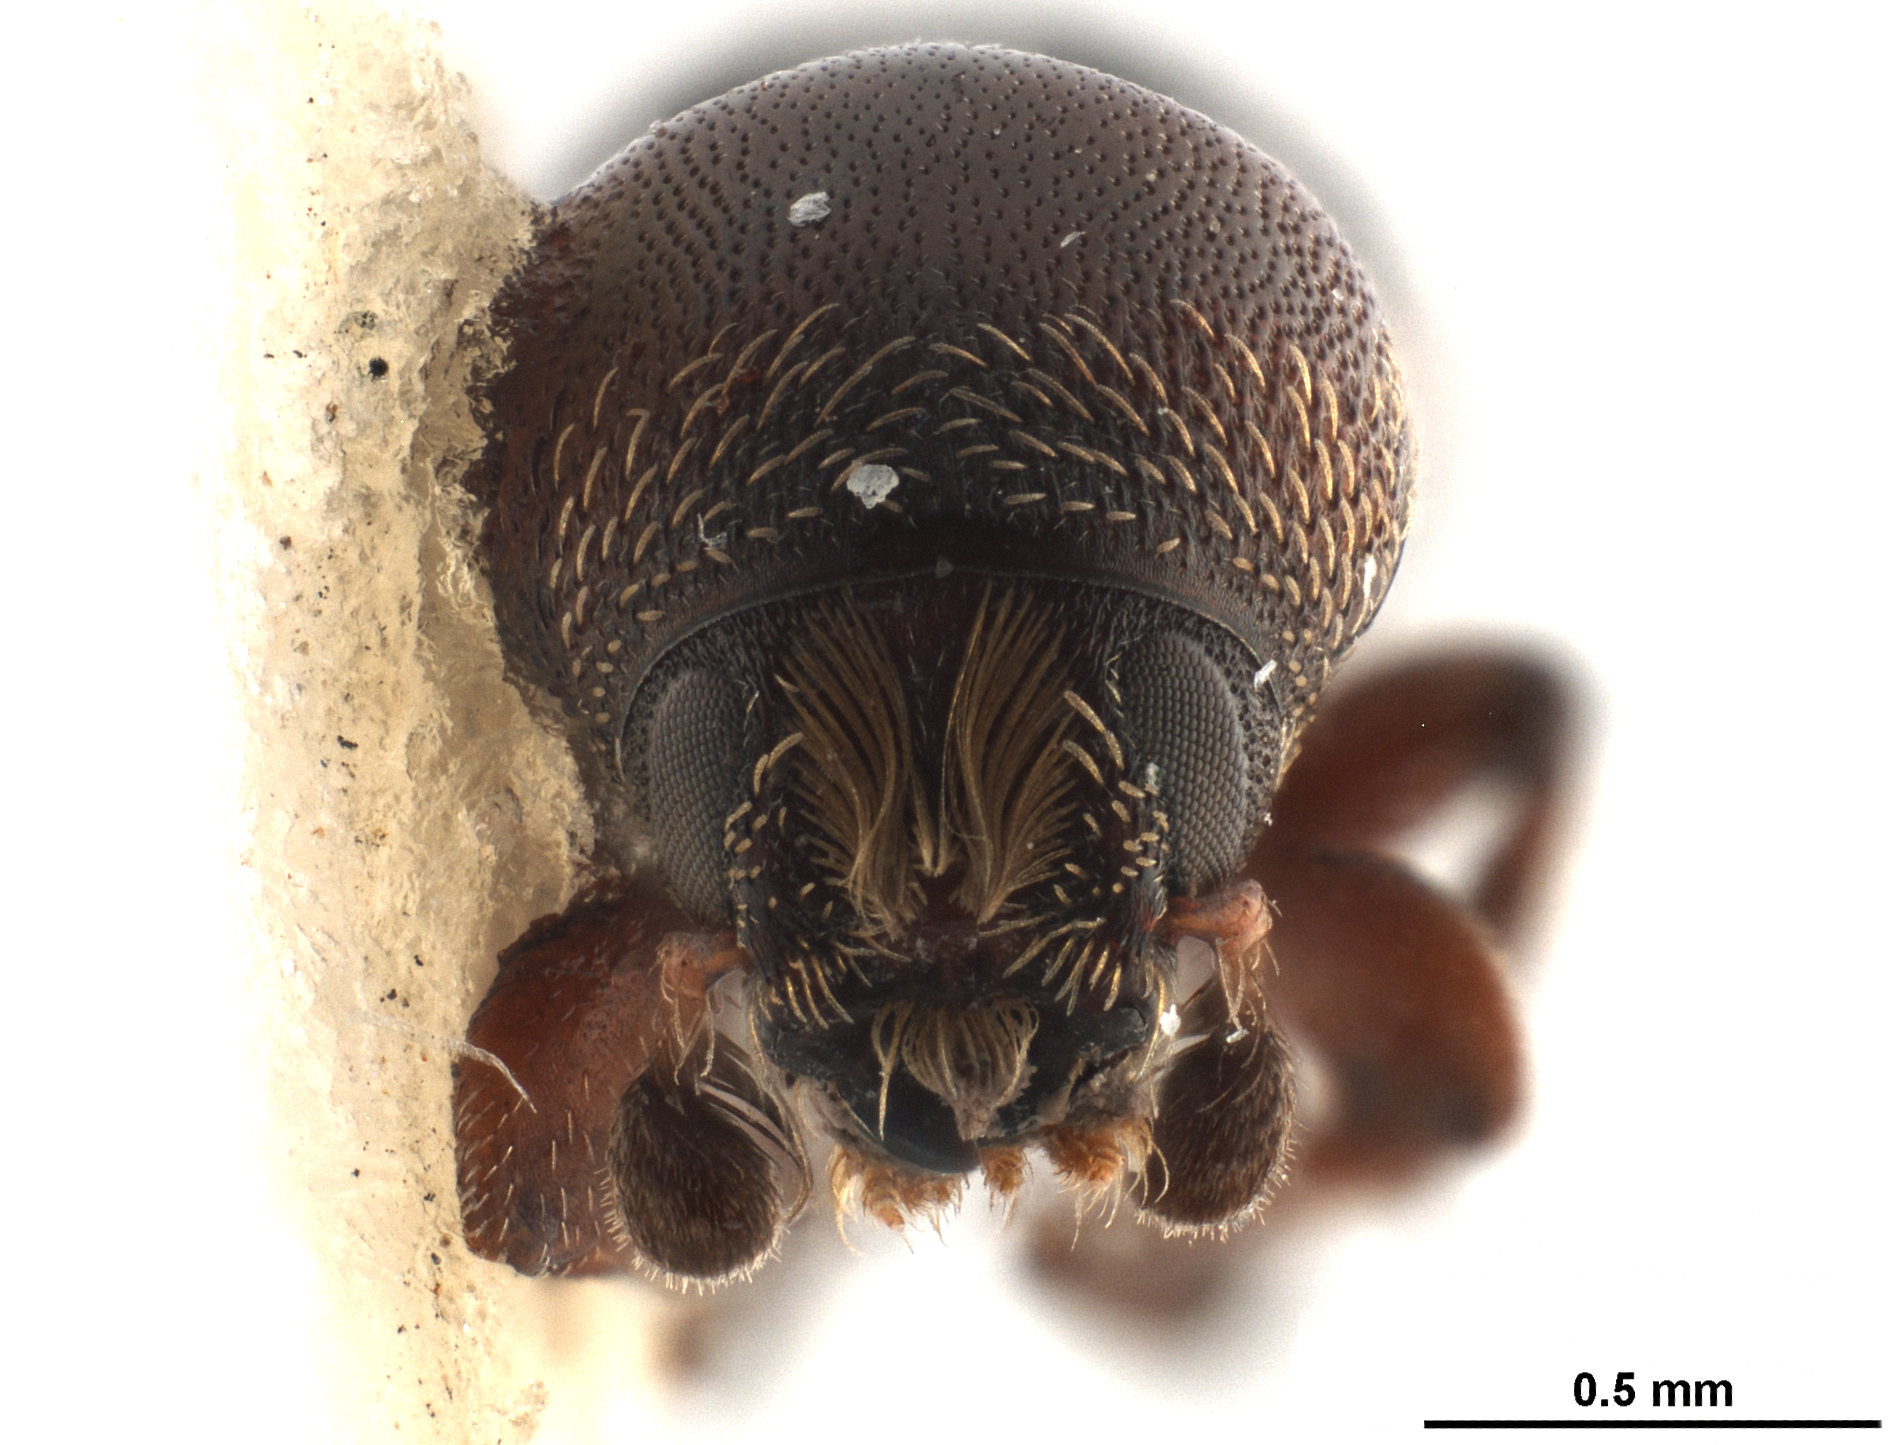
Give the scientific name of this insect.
Cnemonyx protivorus
